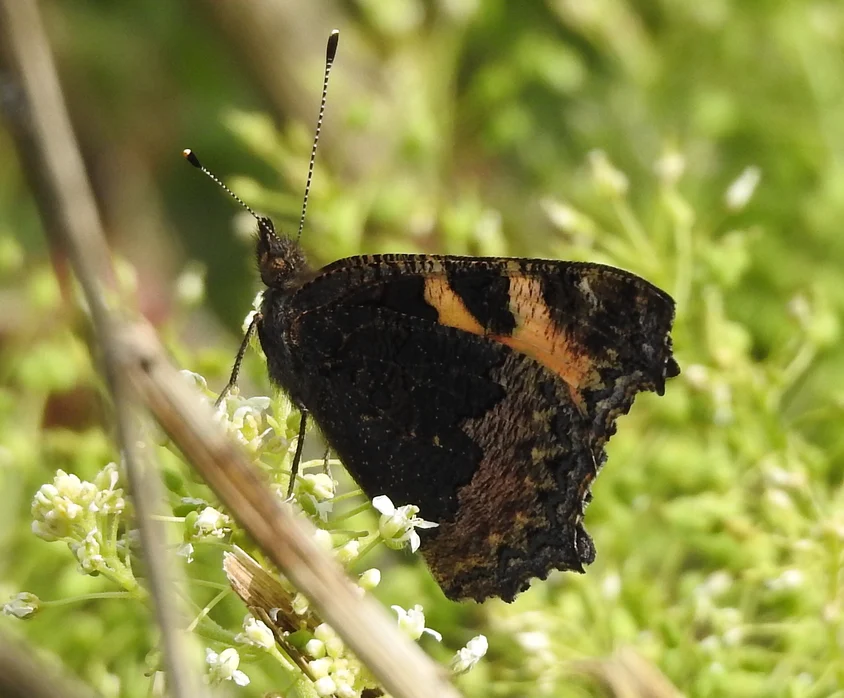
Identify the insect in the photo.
Aglais urticae
